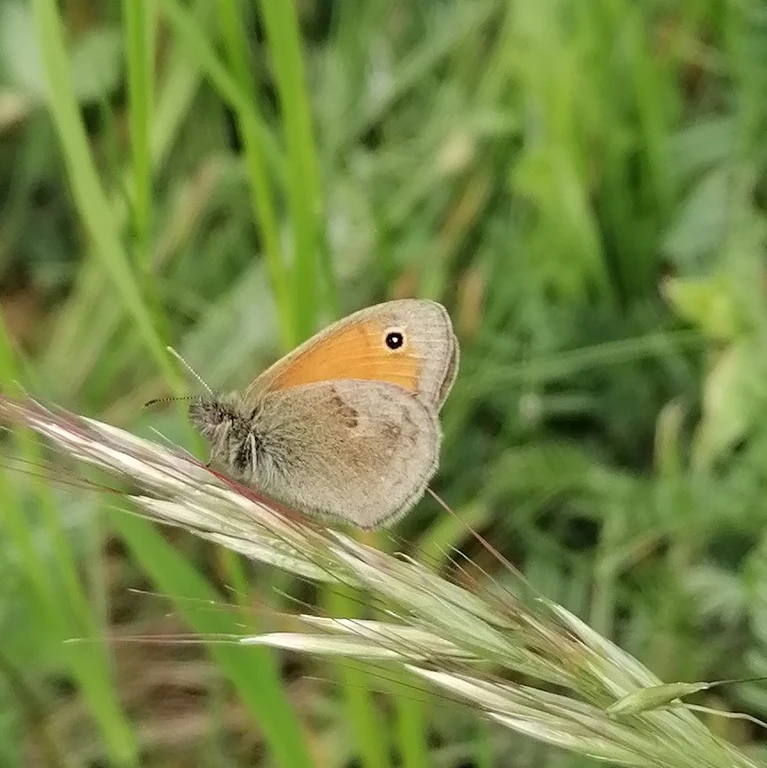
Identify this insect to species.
Coenonympha pamphilus
